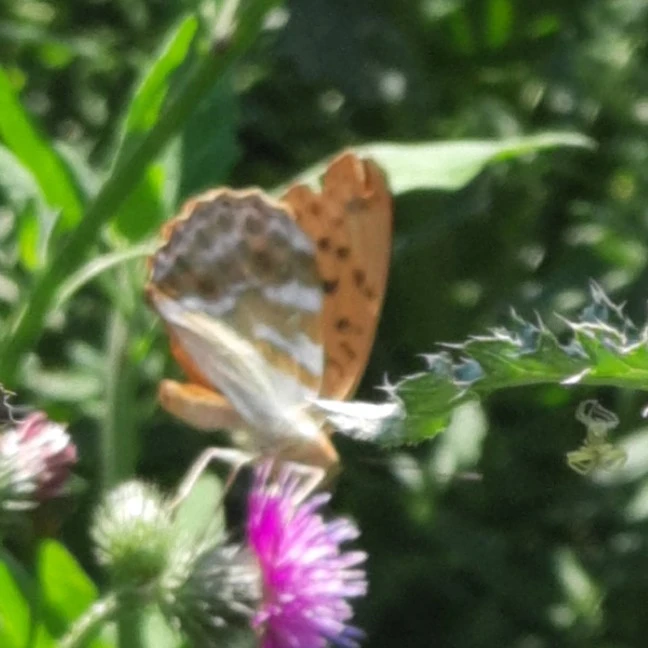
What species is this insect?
Argynnis paphia
